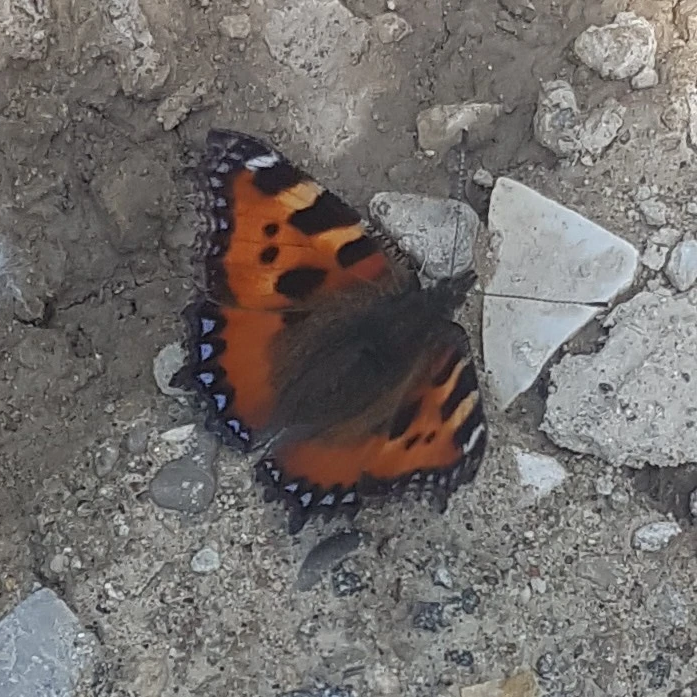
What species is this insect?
Aglais urticae
